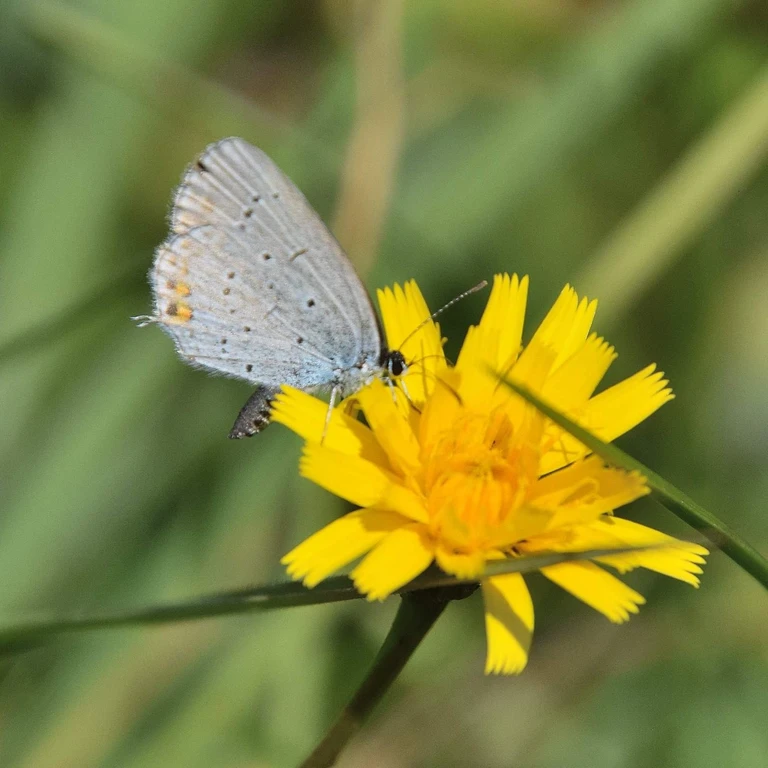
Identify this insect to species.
Cupido argiades (also Elkalyce argiades)
